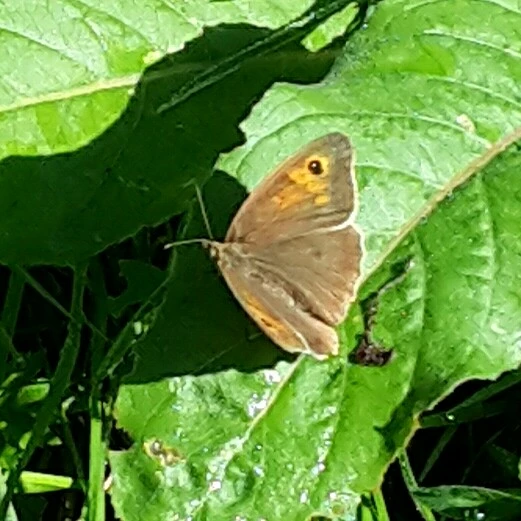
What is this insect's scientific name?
Maniola jurtina
